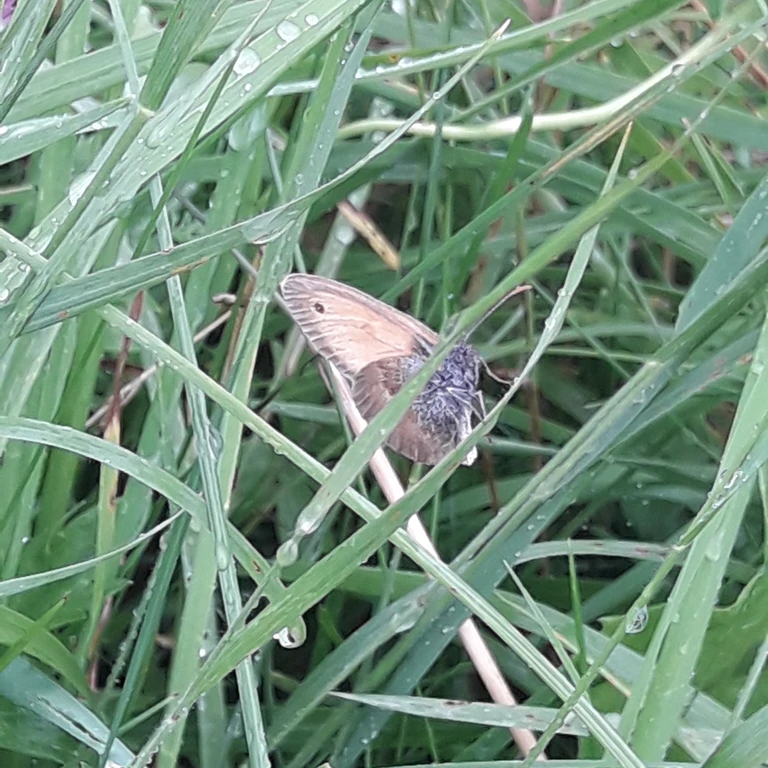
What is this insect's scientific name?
Coenonympha pamphilus
